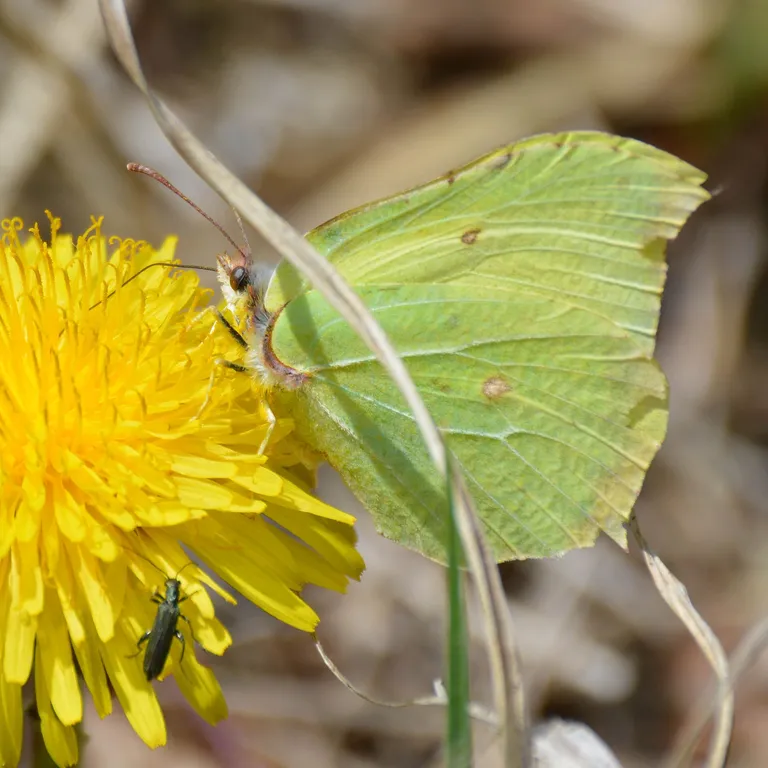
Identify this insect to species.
Gonepteryx rhamni
